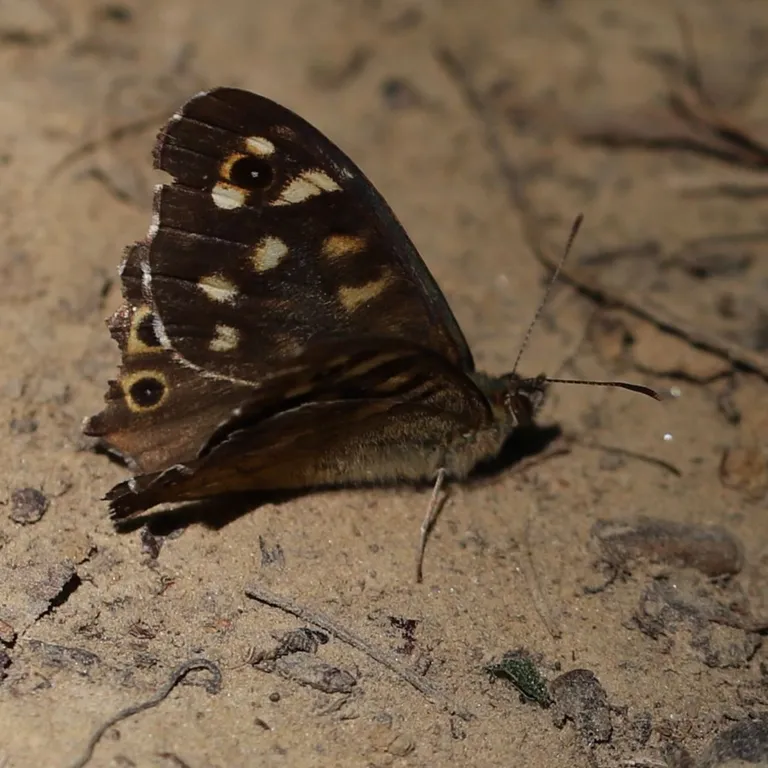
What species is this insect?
Pararge aegeria
